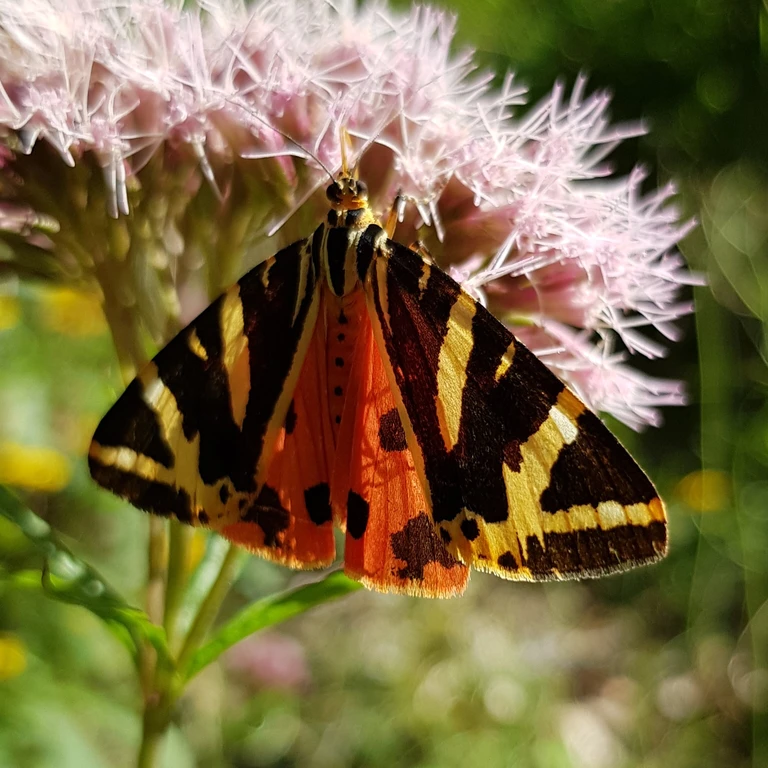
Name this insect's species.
Euplagia quadripunctaria
